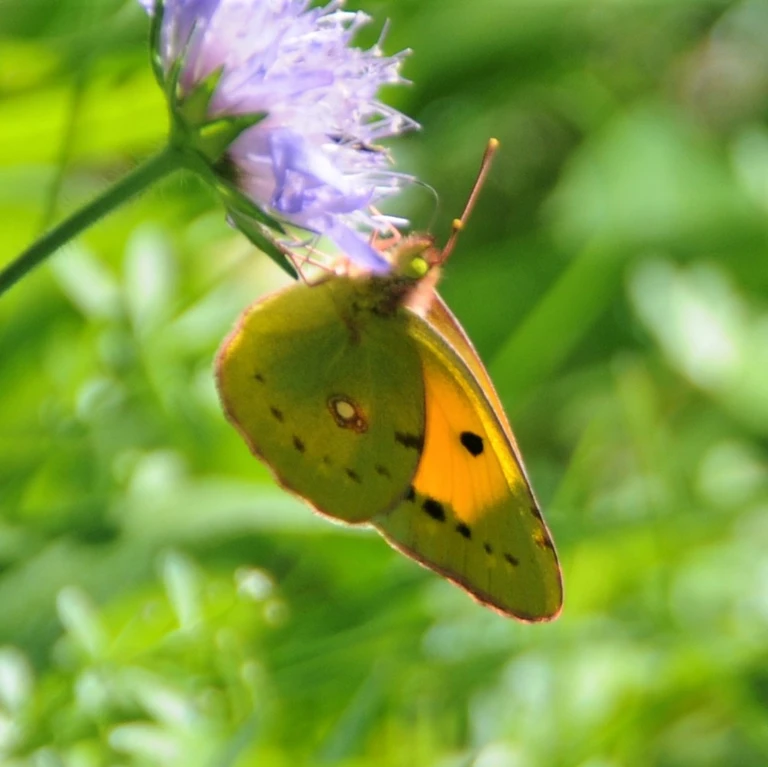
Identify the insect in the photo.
Colias croceus
